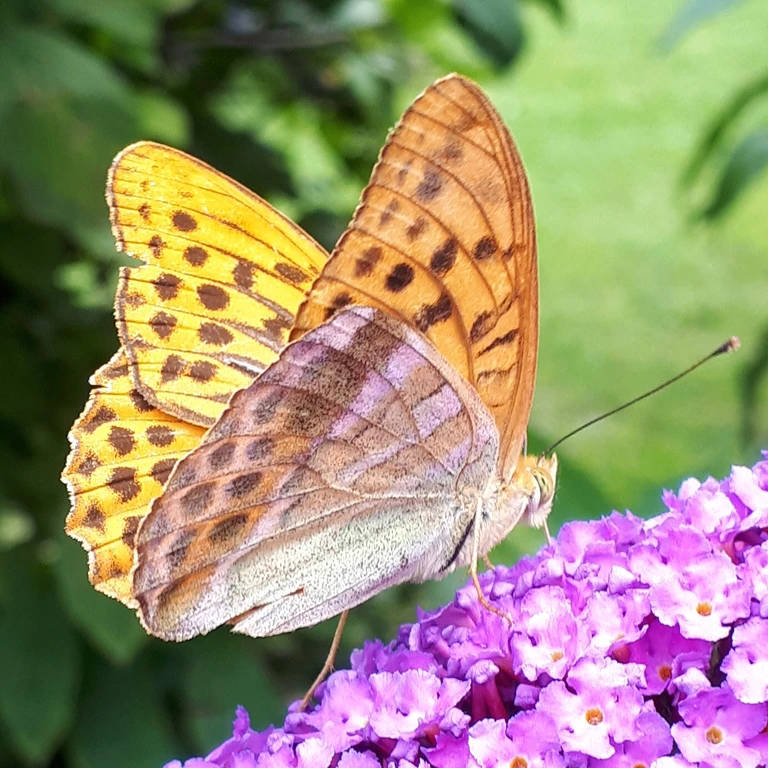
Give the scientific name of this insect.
Argynnis paphia
